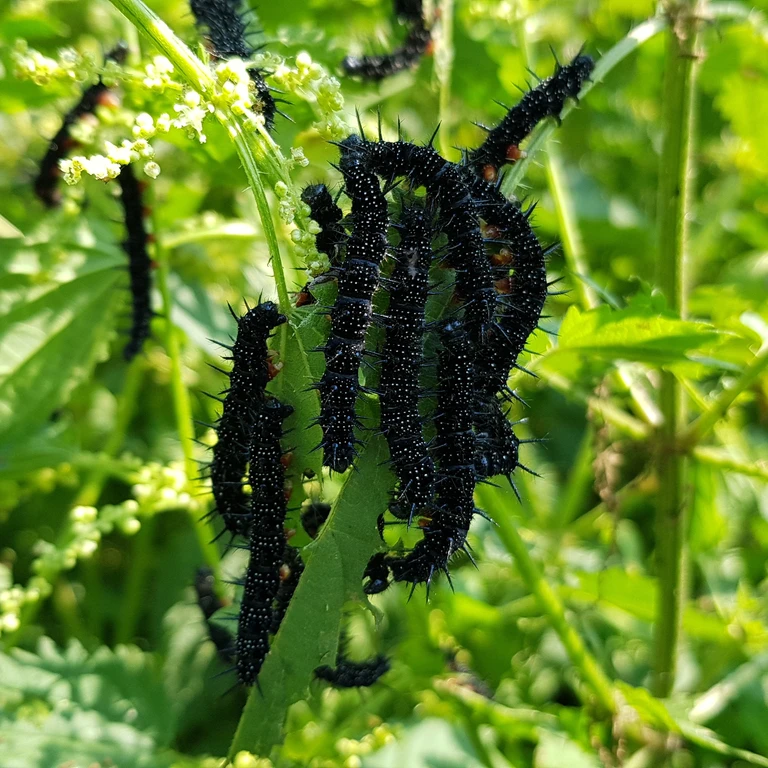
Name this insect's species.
Aglais io
